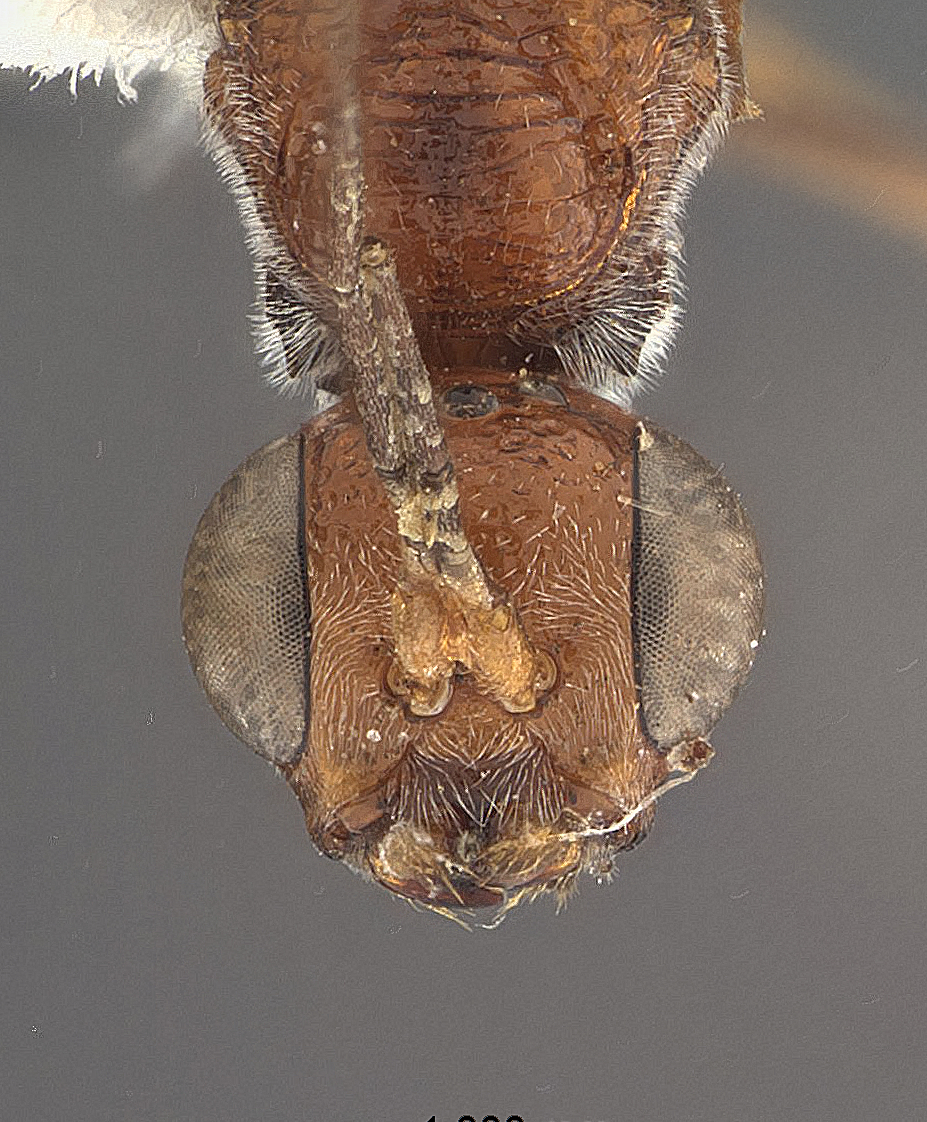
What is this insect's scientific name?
Pristaulacus hespenheidei
